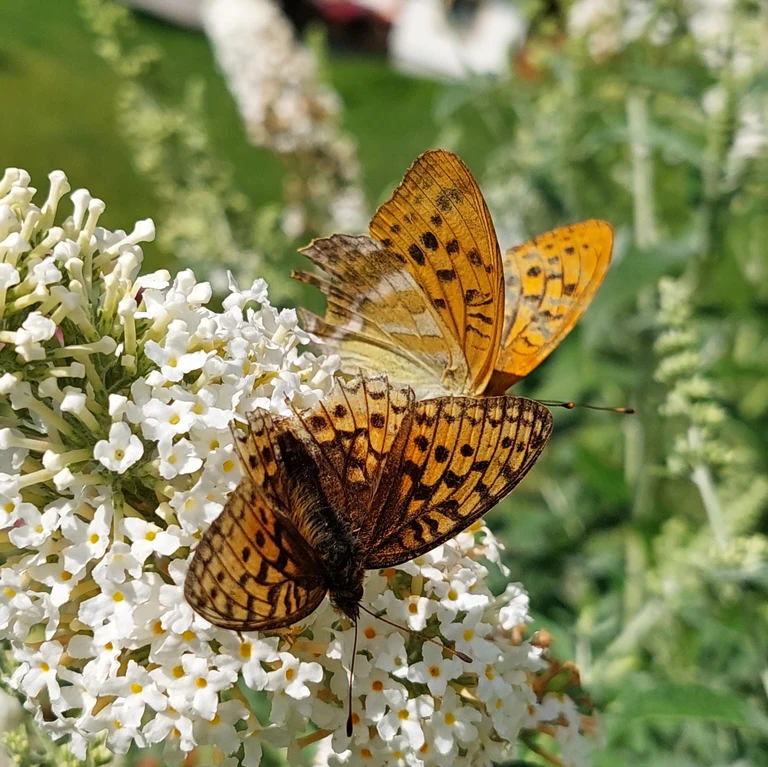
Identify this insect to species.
Argynnis paphia
